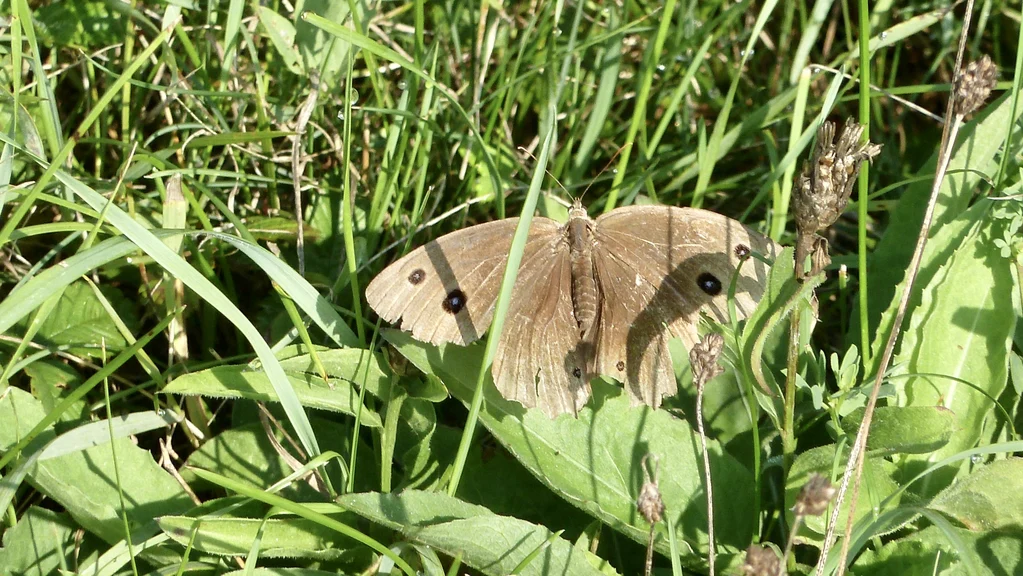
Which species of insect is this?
Minois dryas
